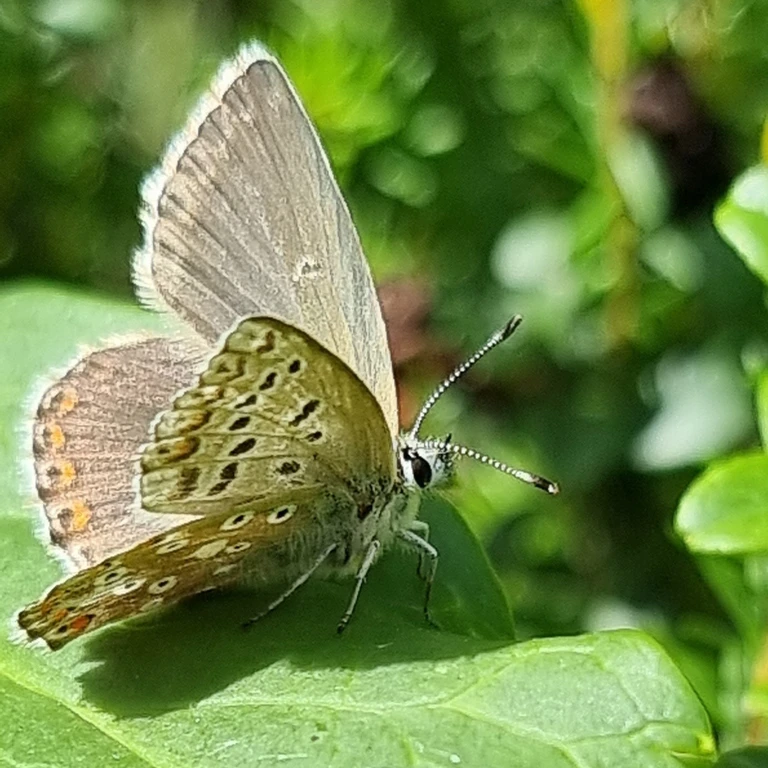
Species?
Lysandra coridon
